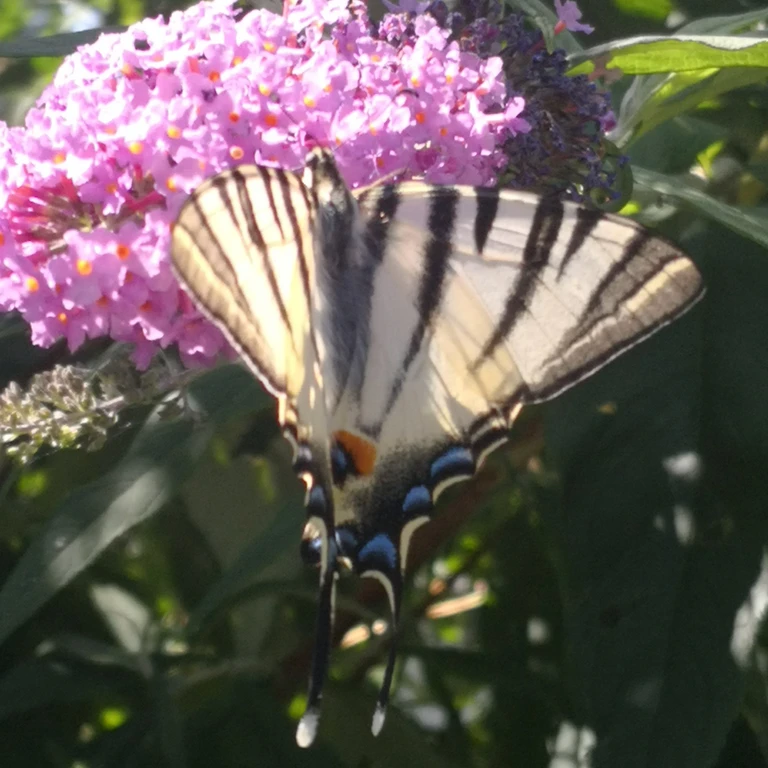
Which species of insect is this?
Iphiclides podalirius
